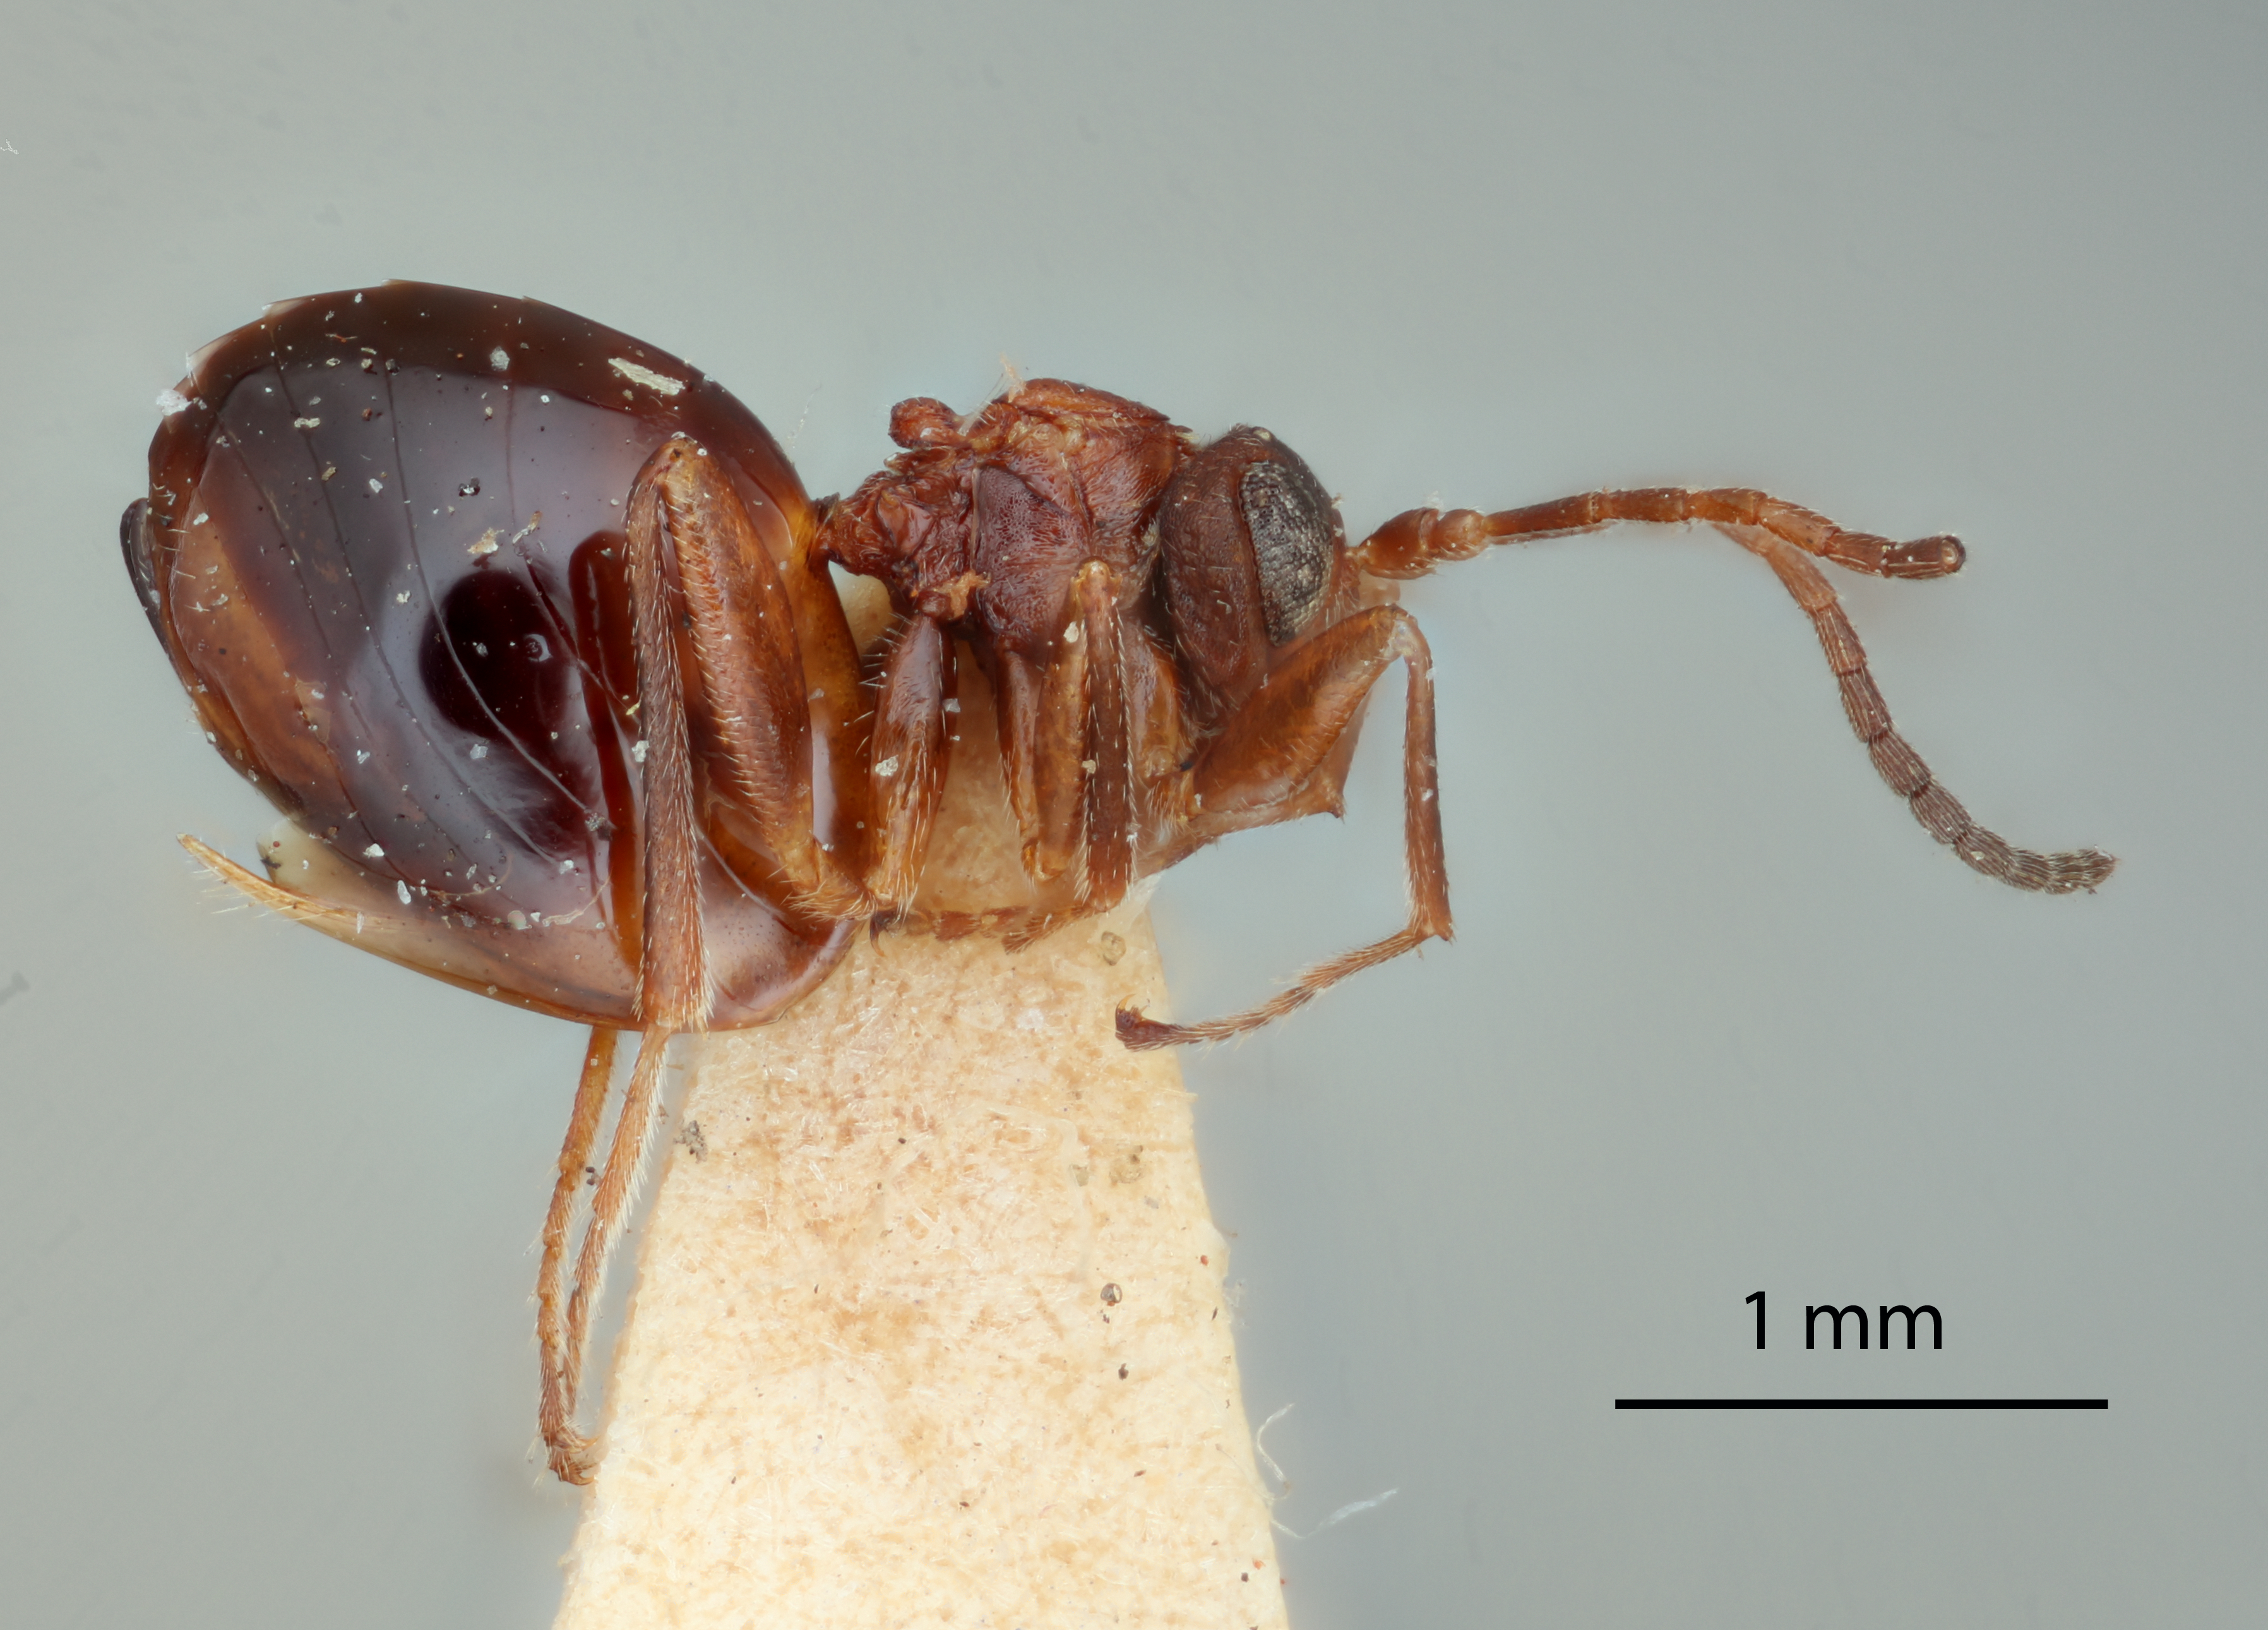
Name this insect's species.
Zopheroteras sphaerula
